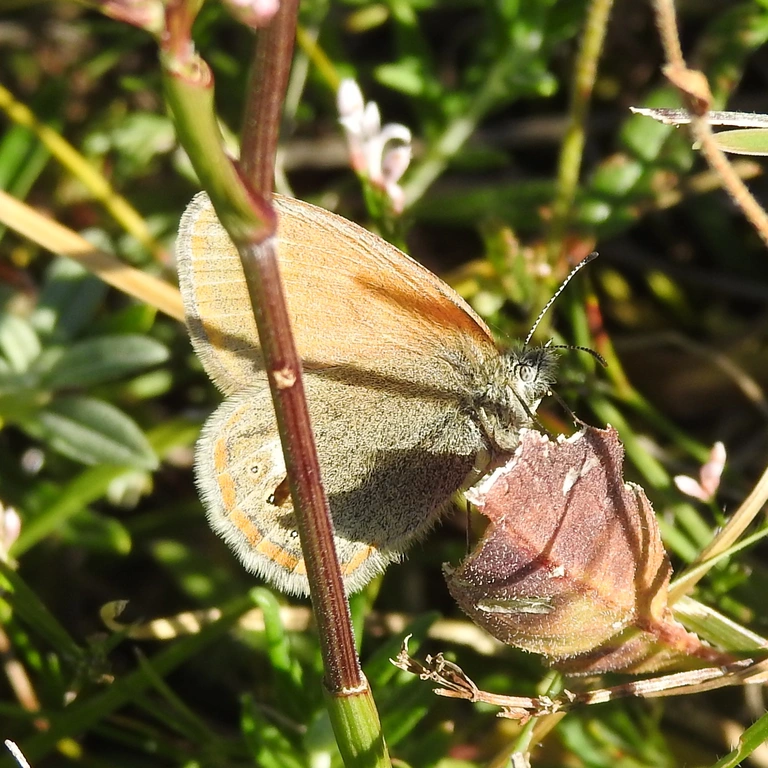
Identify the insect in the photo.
Coenonympha glycerion (also Coenonympha iphis)
